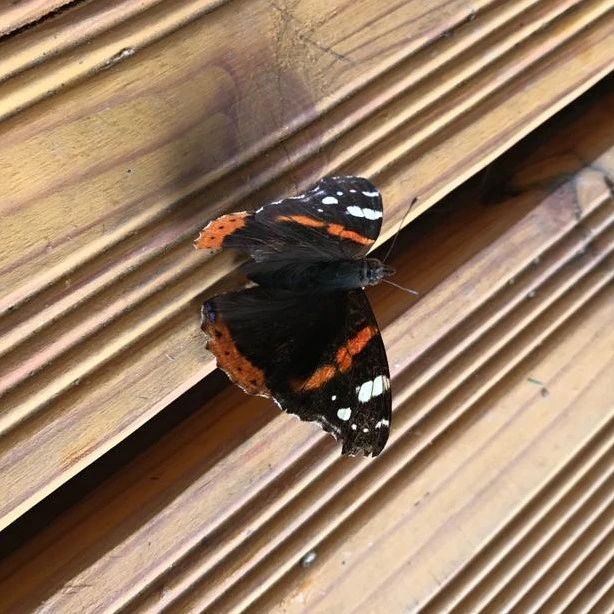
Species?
Vanessa atalanta
